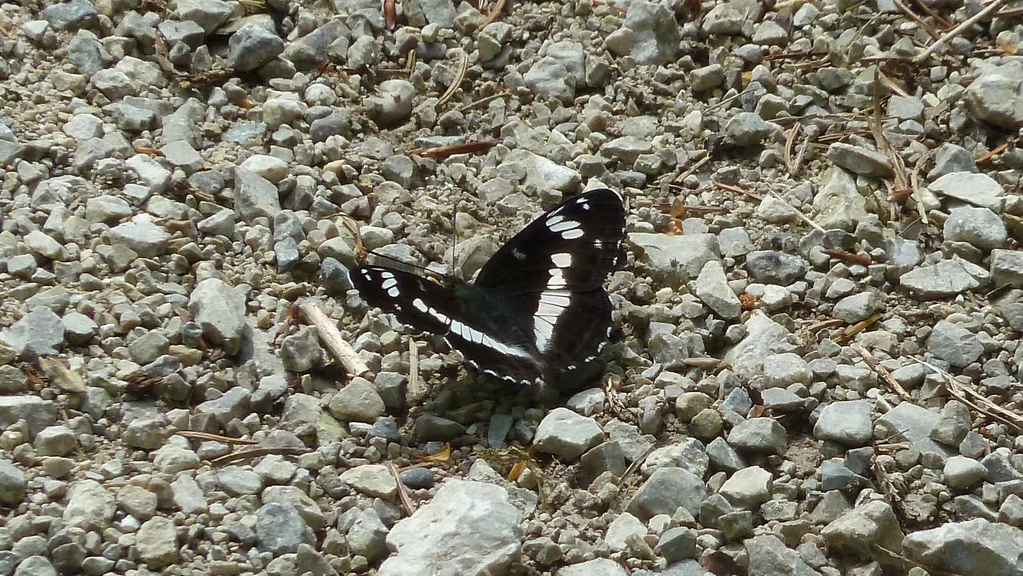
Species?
Limenitis camilla (also Ladoga camilla)
